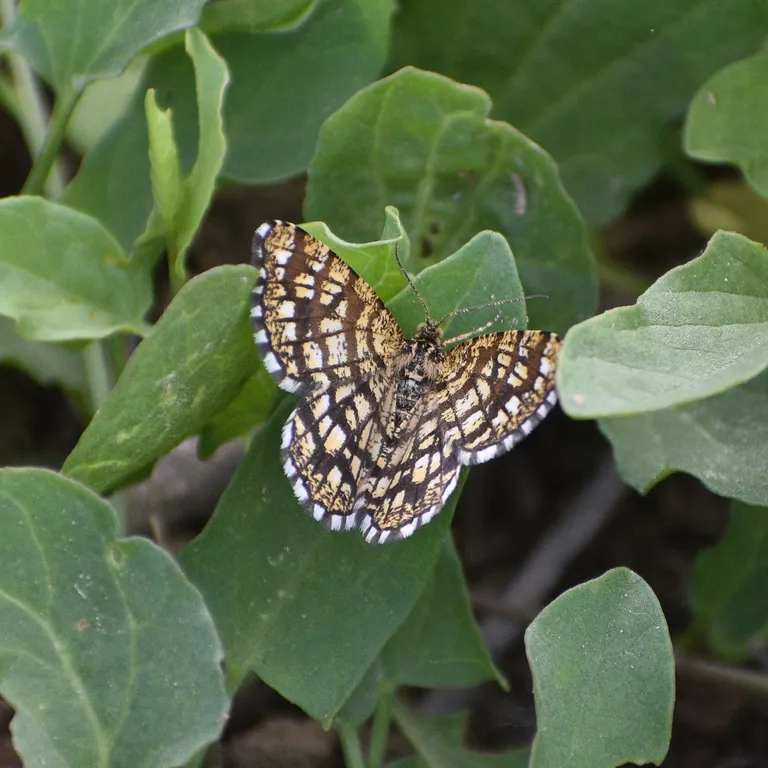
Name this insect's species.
Chiasmia clathrata
